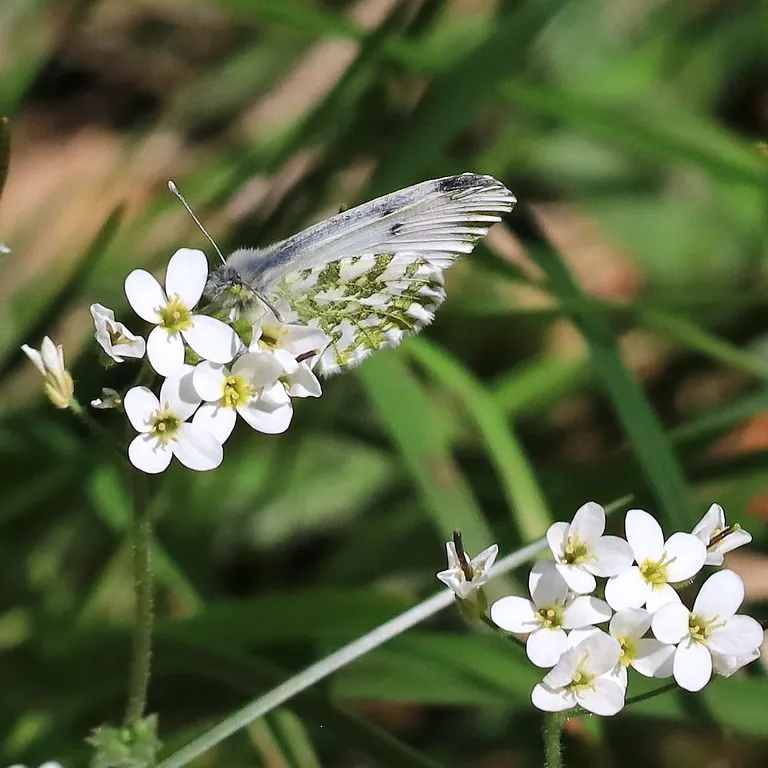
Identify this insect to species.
Anthocharis cardamines
